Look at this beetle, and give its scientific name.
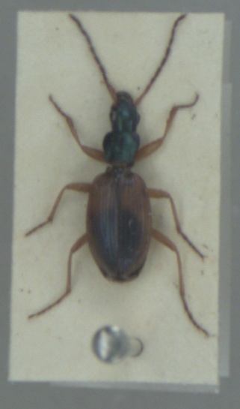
Anchomenus dorsalis
